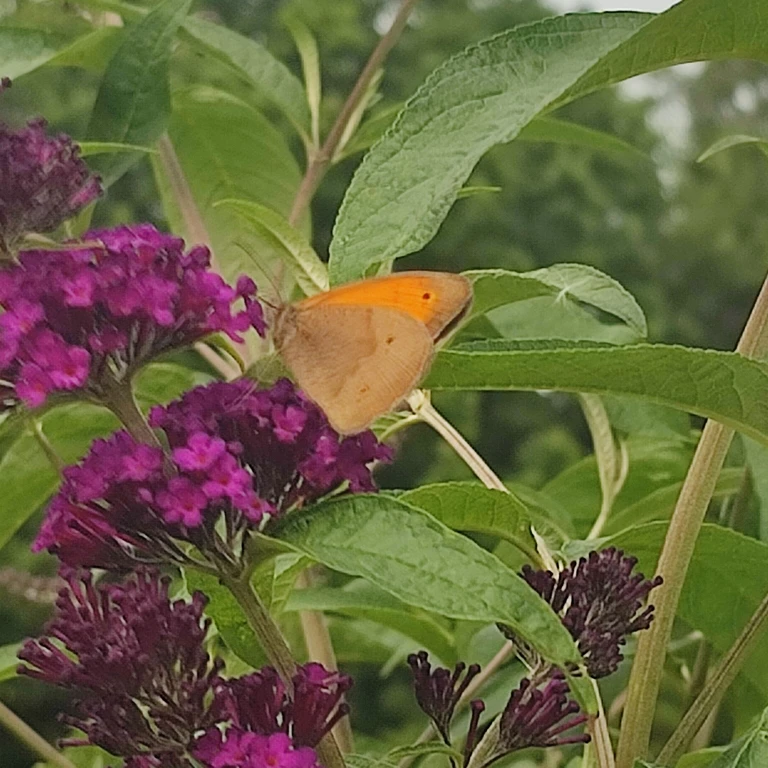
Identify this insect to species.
Maniola jurtina
